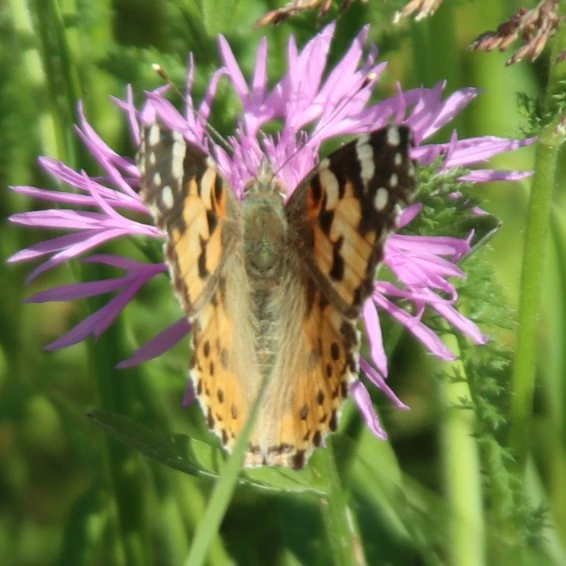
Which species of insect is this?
Vanessa cardui
